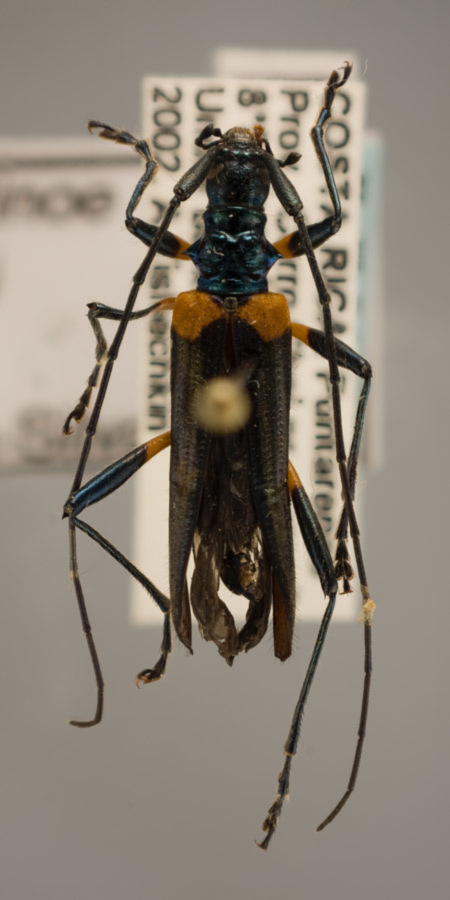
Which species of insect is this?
Novantinoe hovorei
